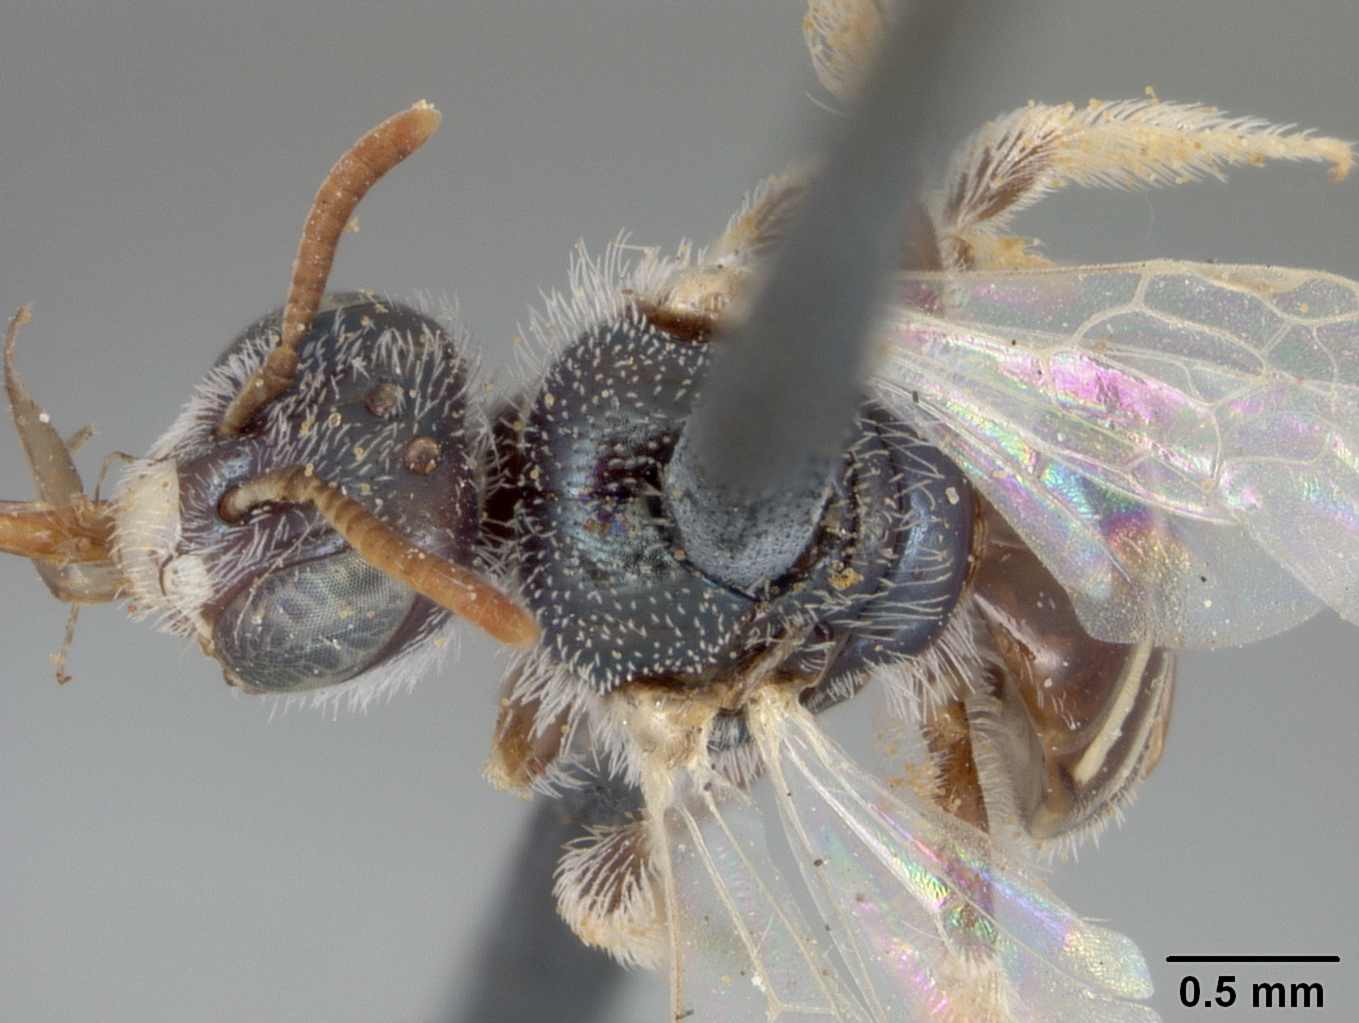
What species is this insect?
Perdita ignota
